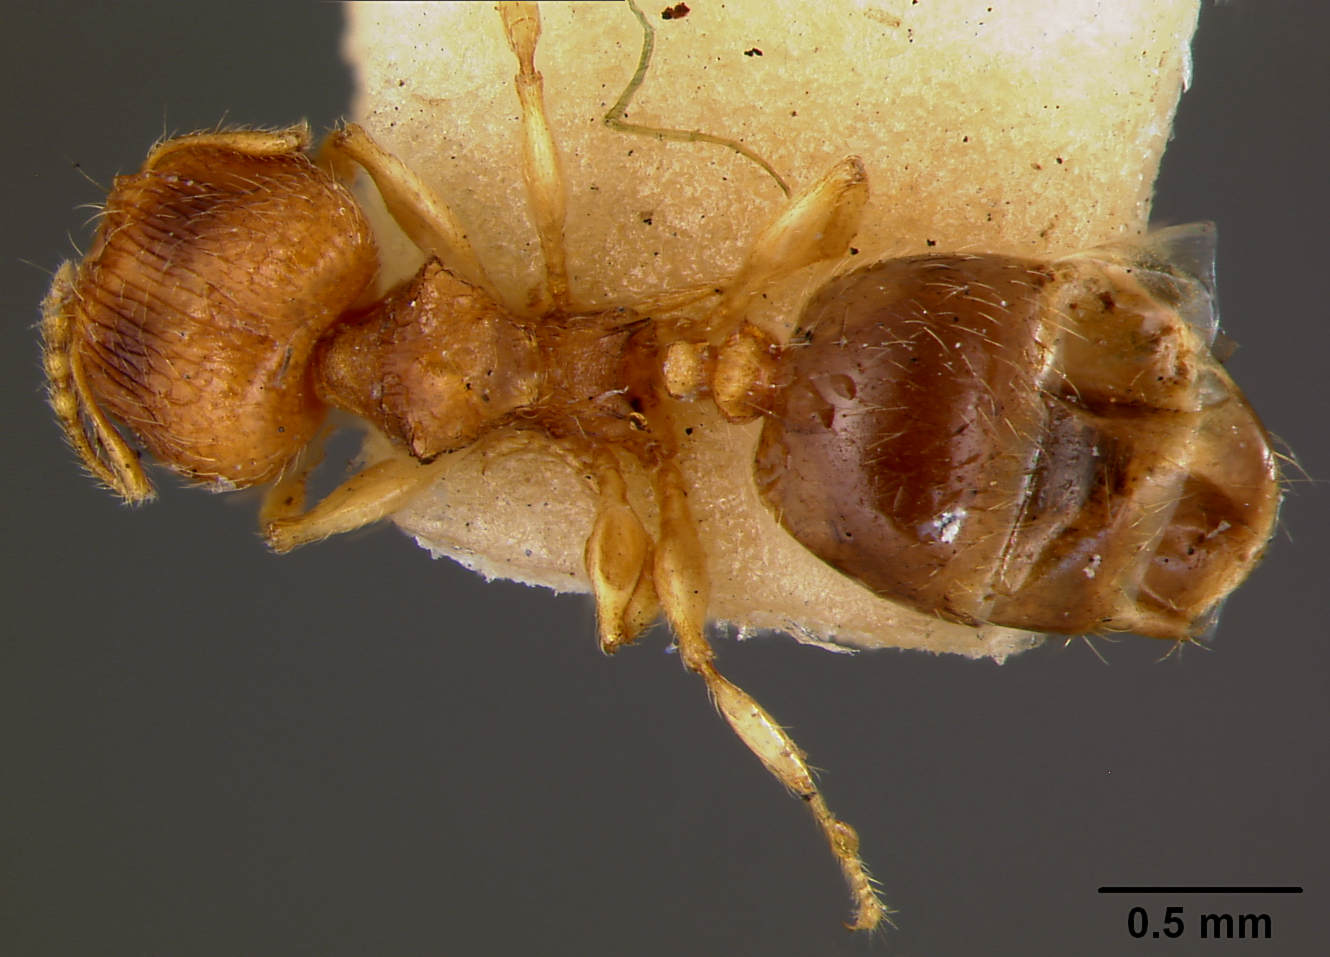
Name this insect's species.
Pheidole onifera
